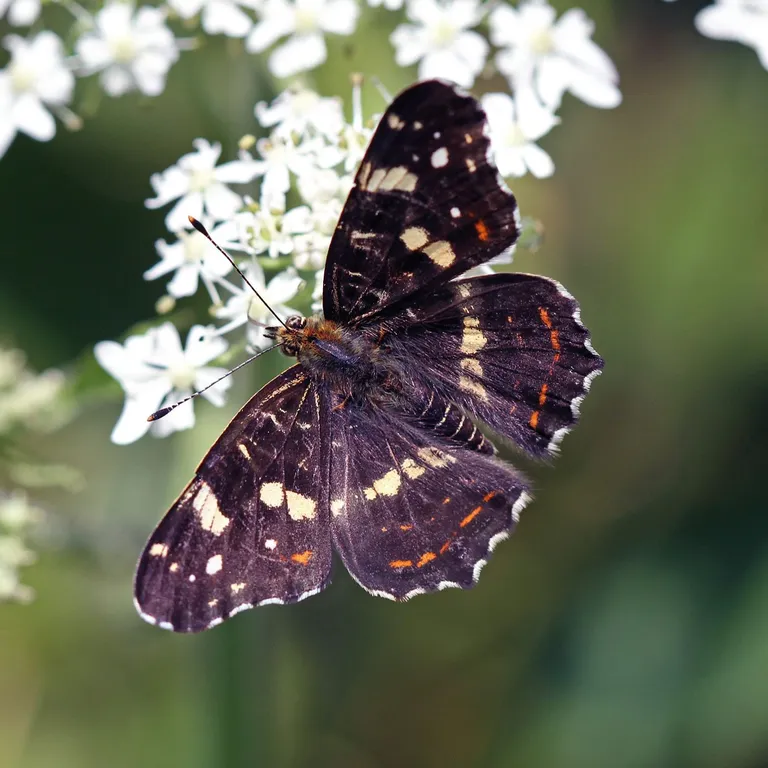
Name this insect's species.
Araschnia levana
